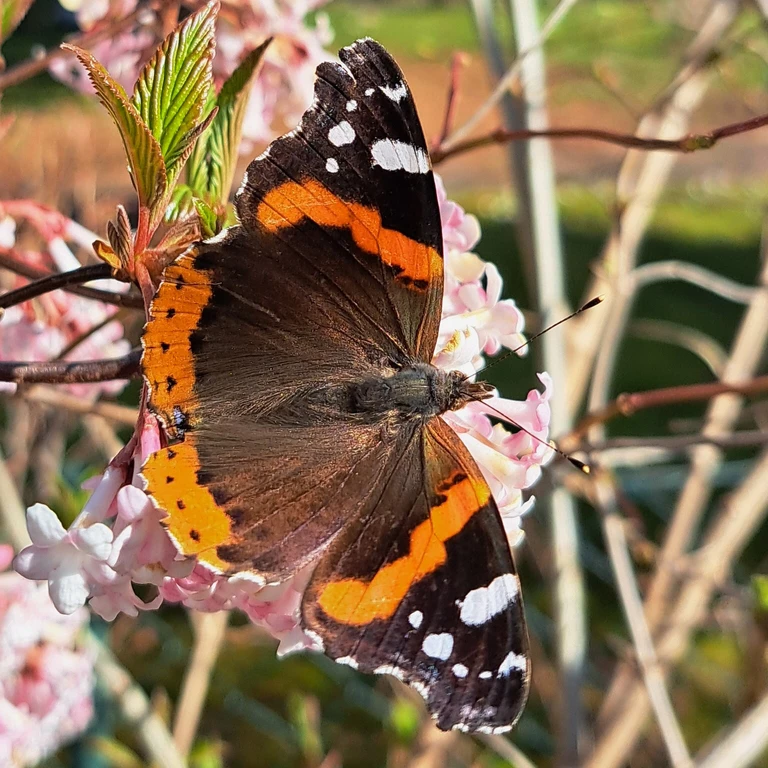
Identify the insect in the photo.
Vanessa atalanta
